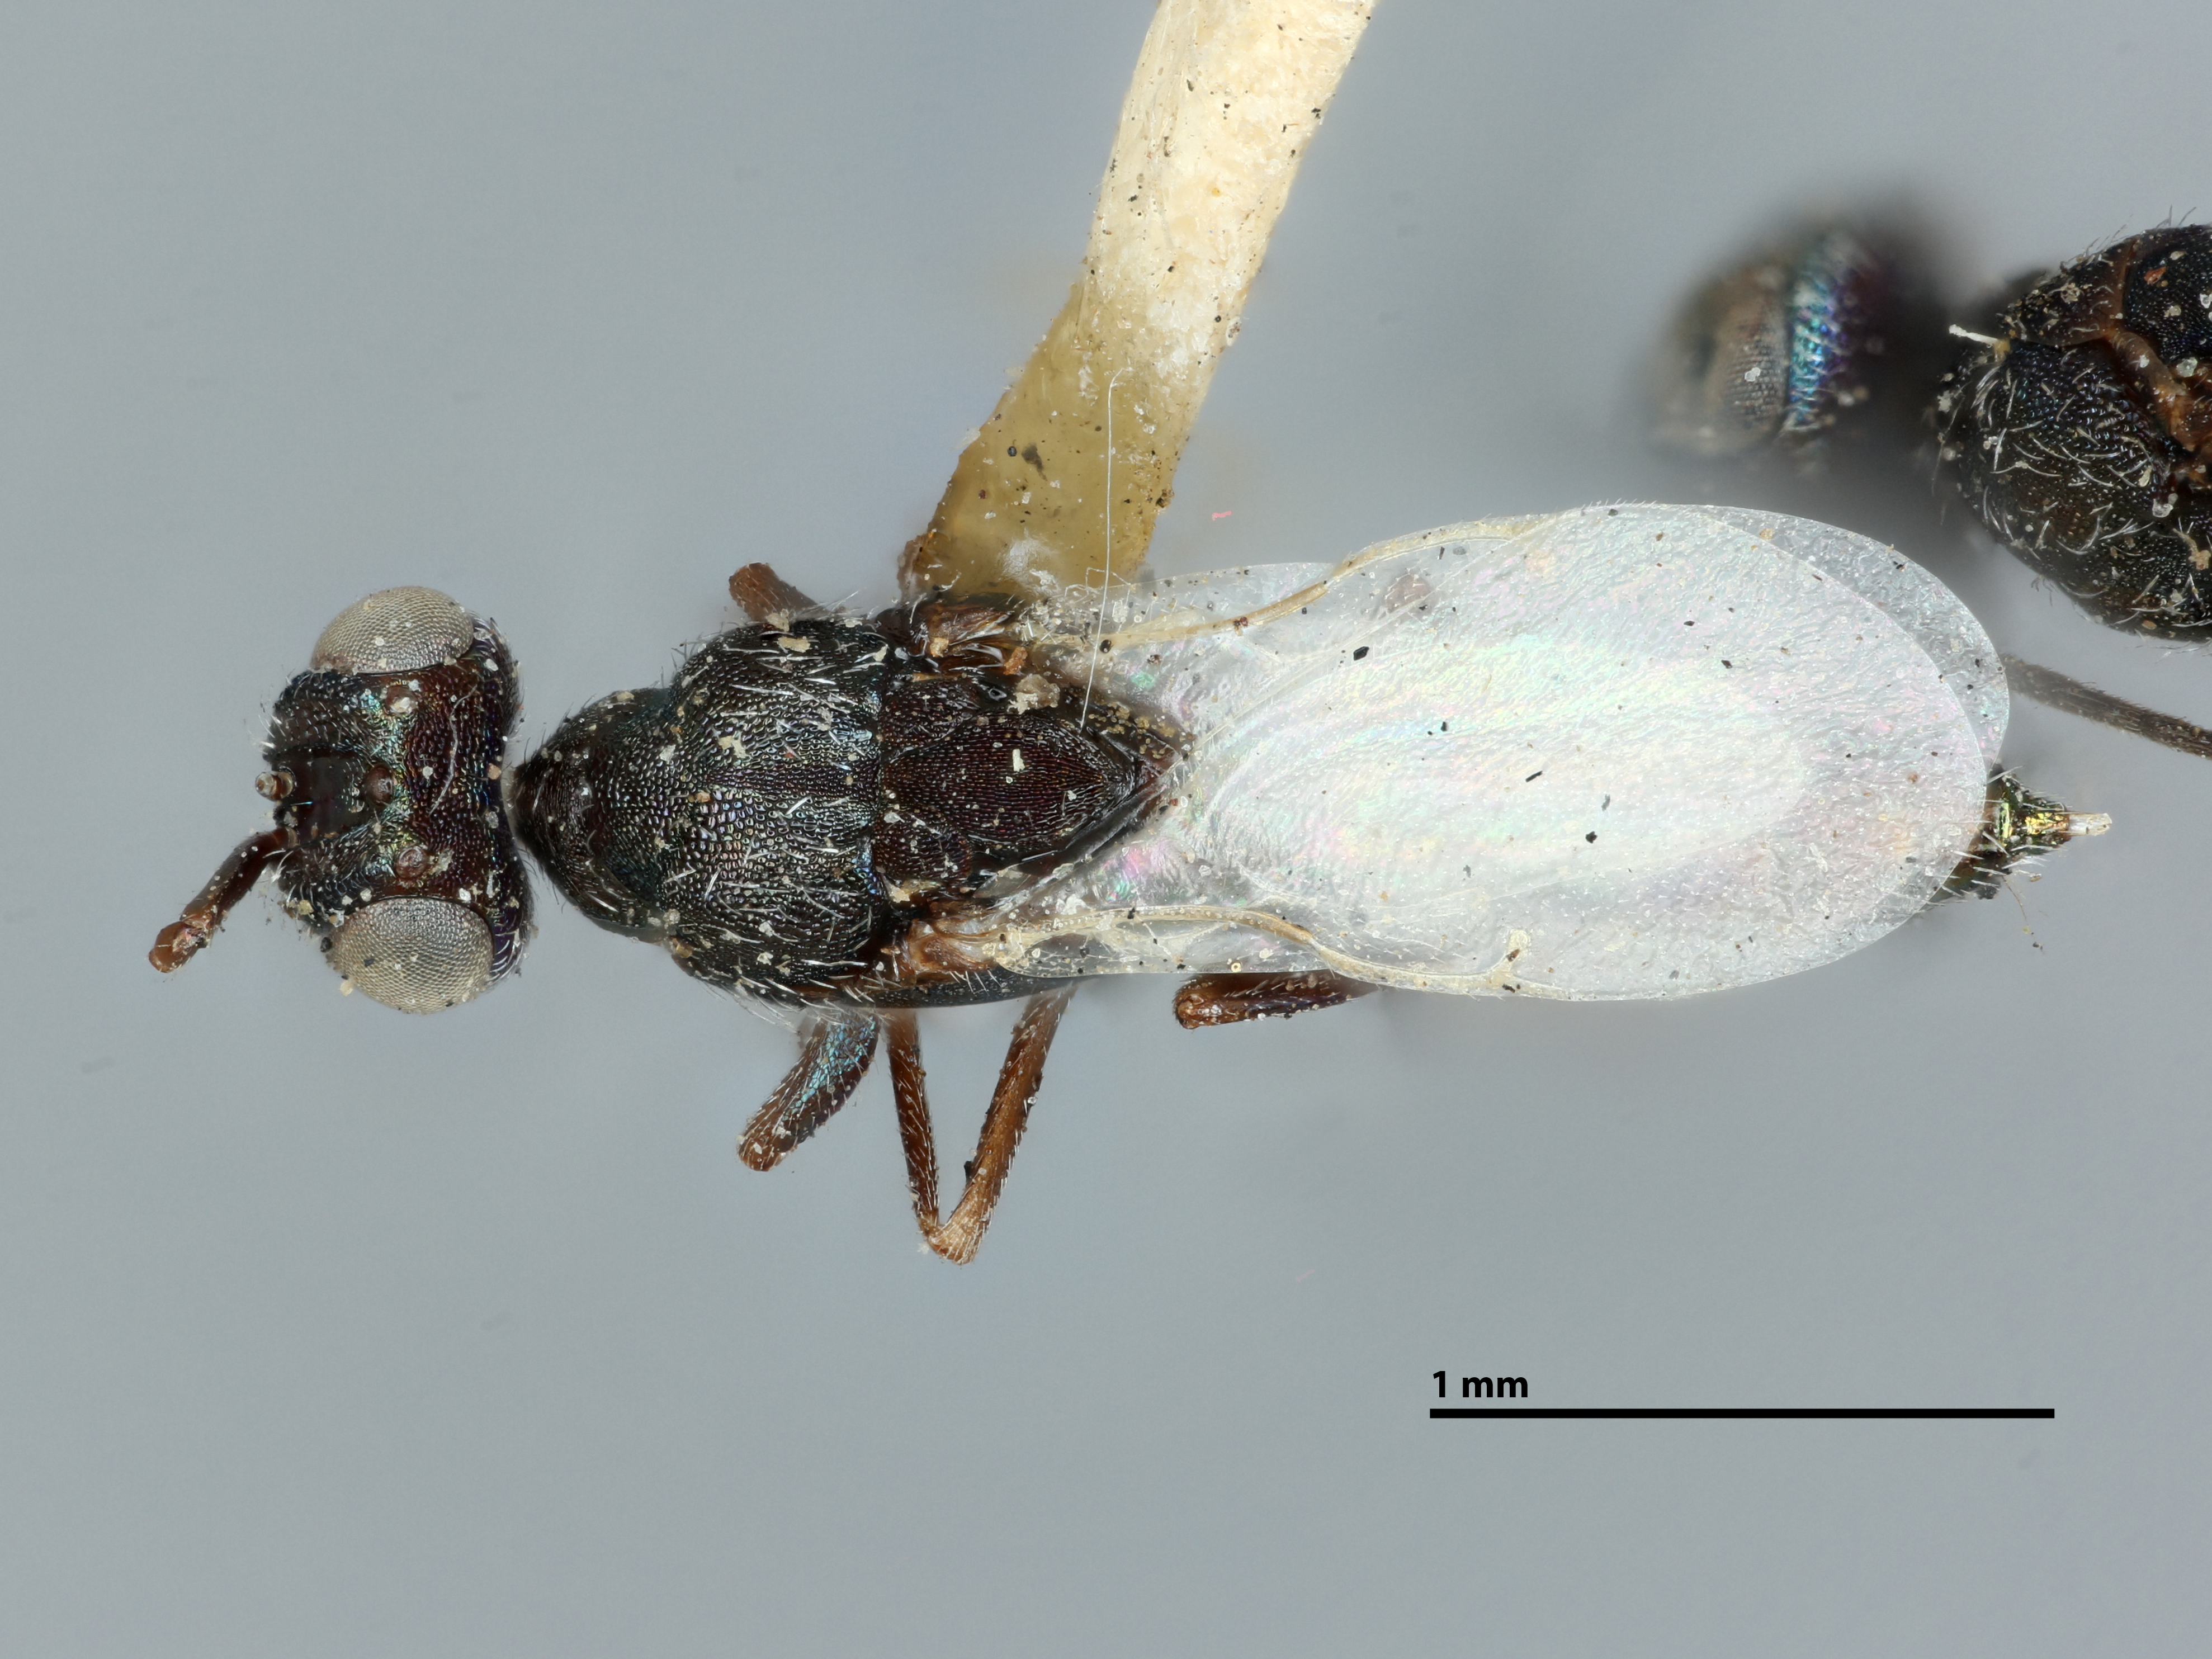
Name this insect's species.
Ratzebemia hubbardii
